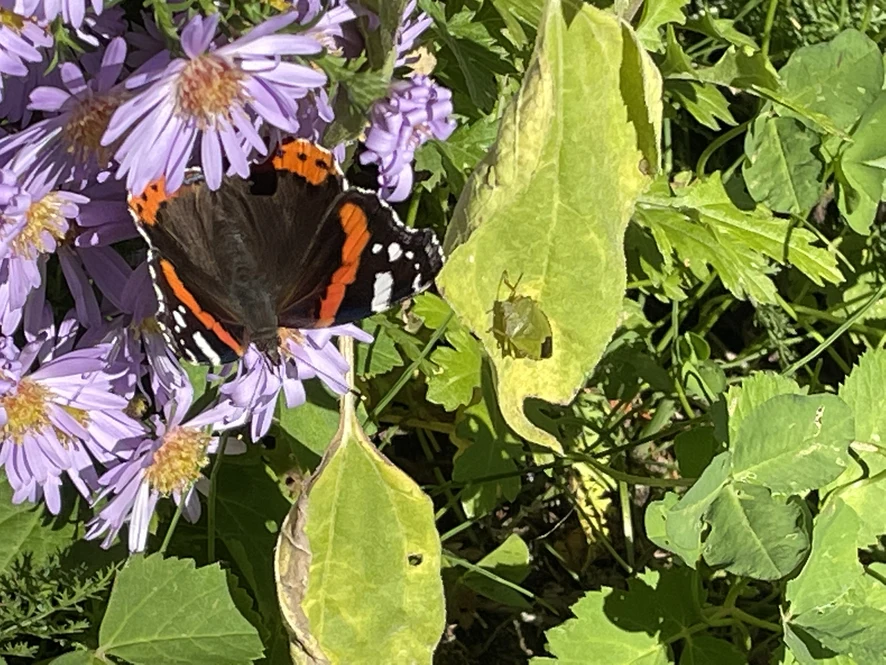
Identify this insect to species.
Vanessa atalanta
